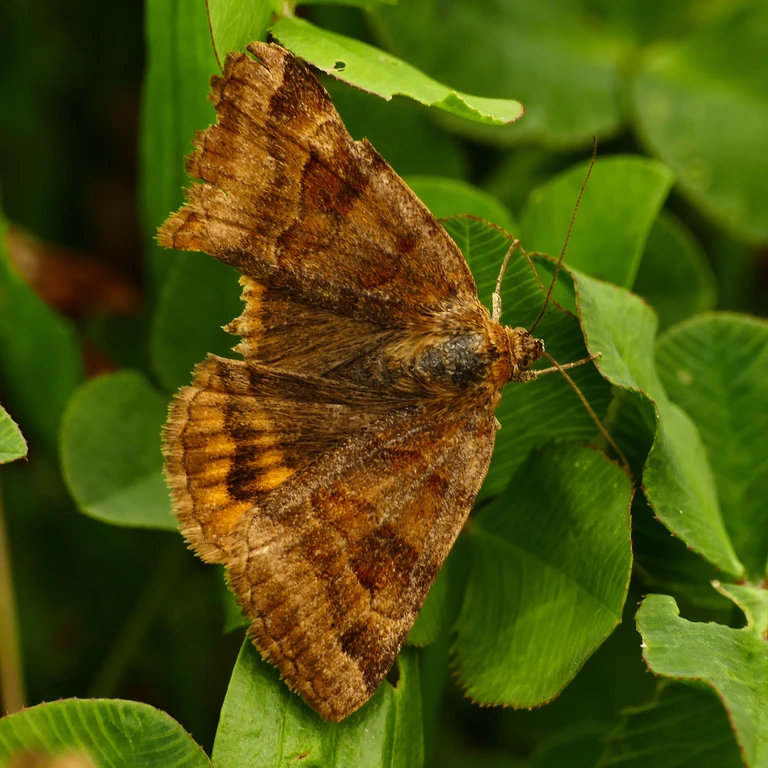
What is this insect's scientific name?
Euclidia glyphica
